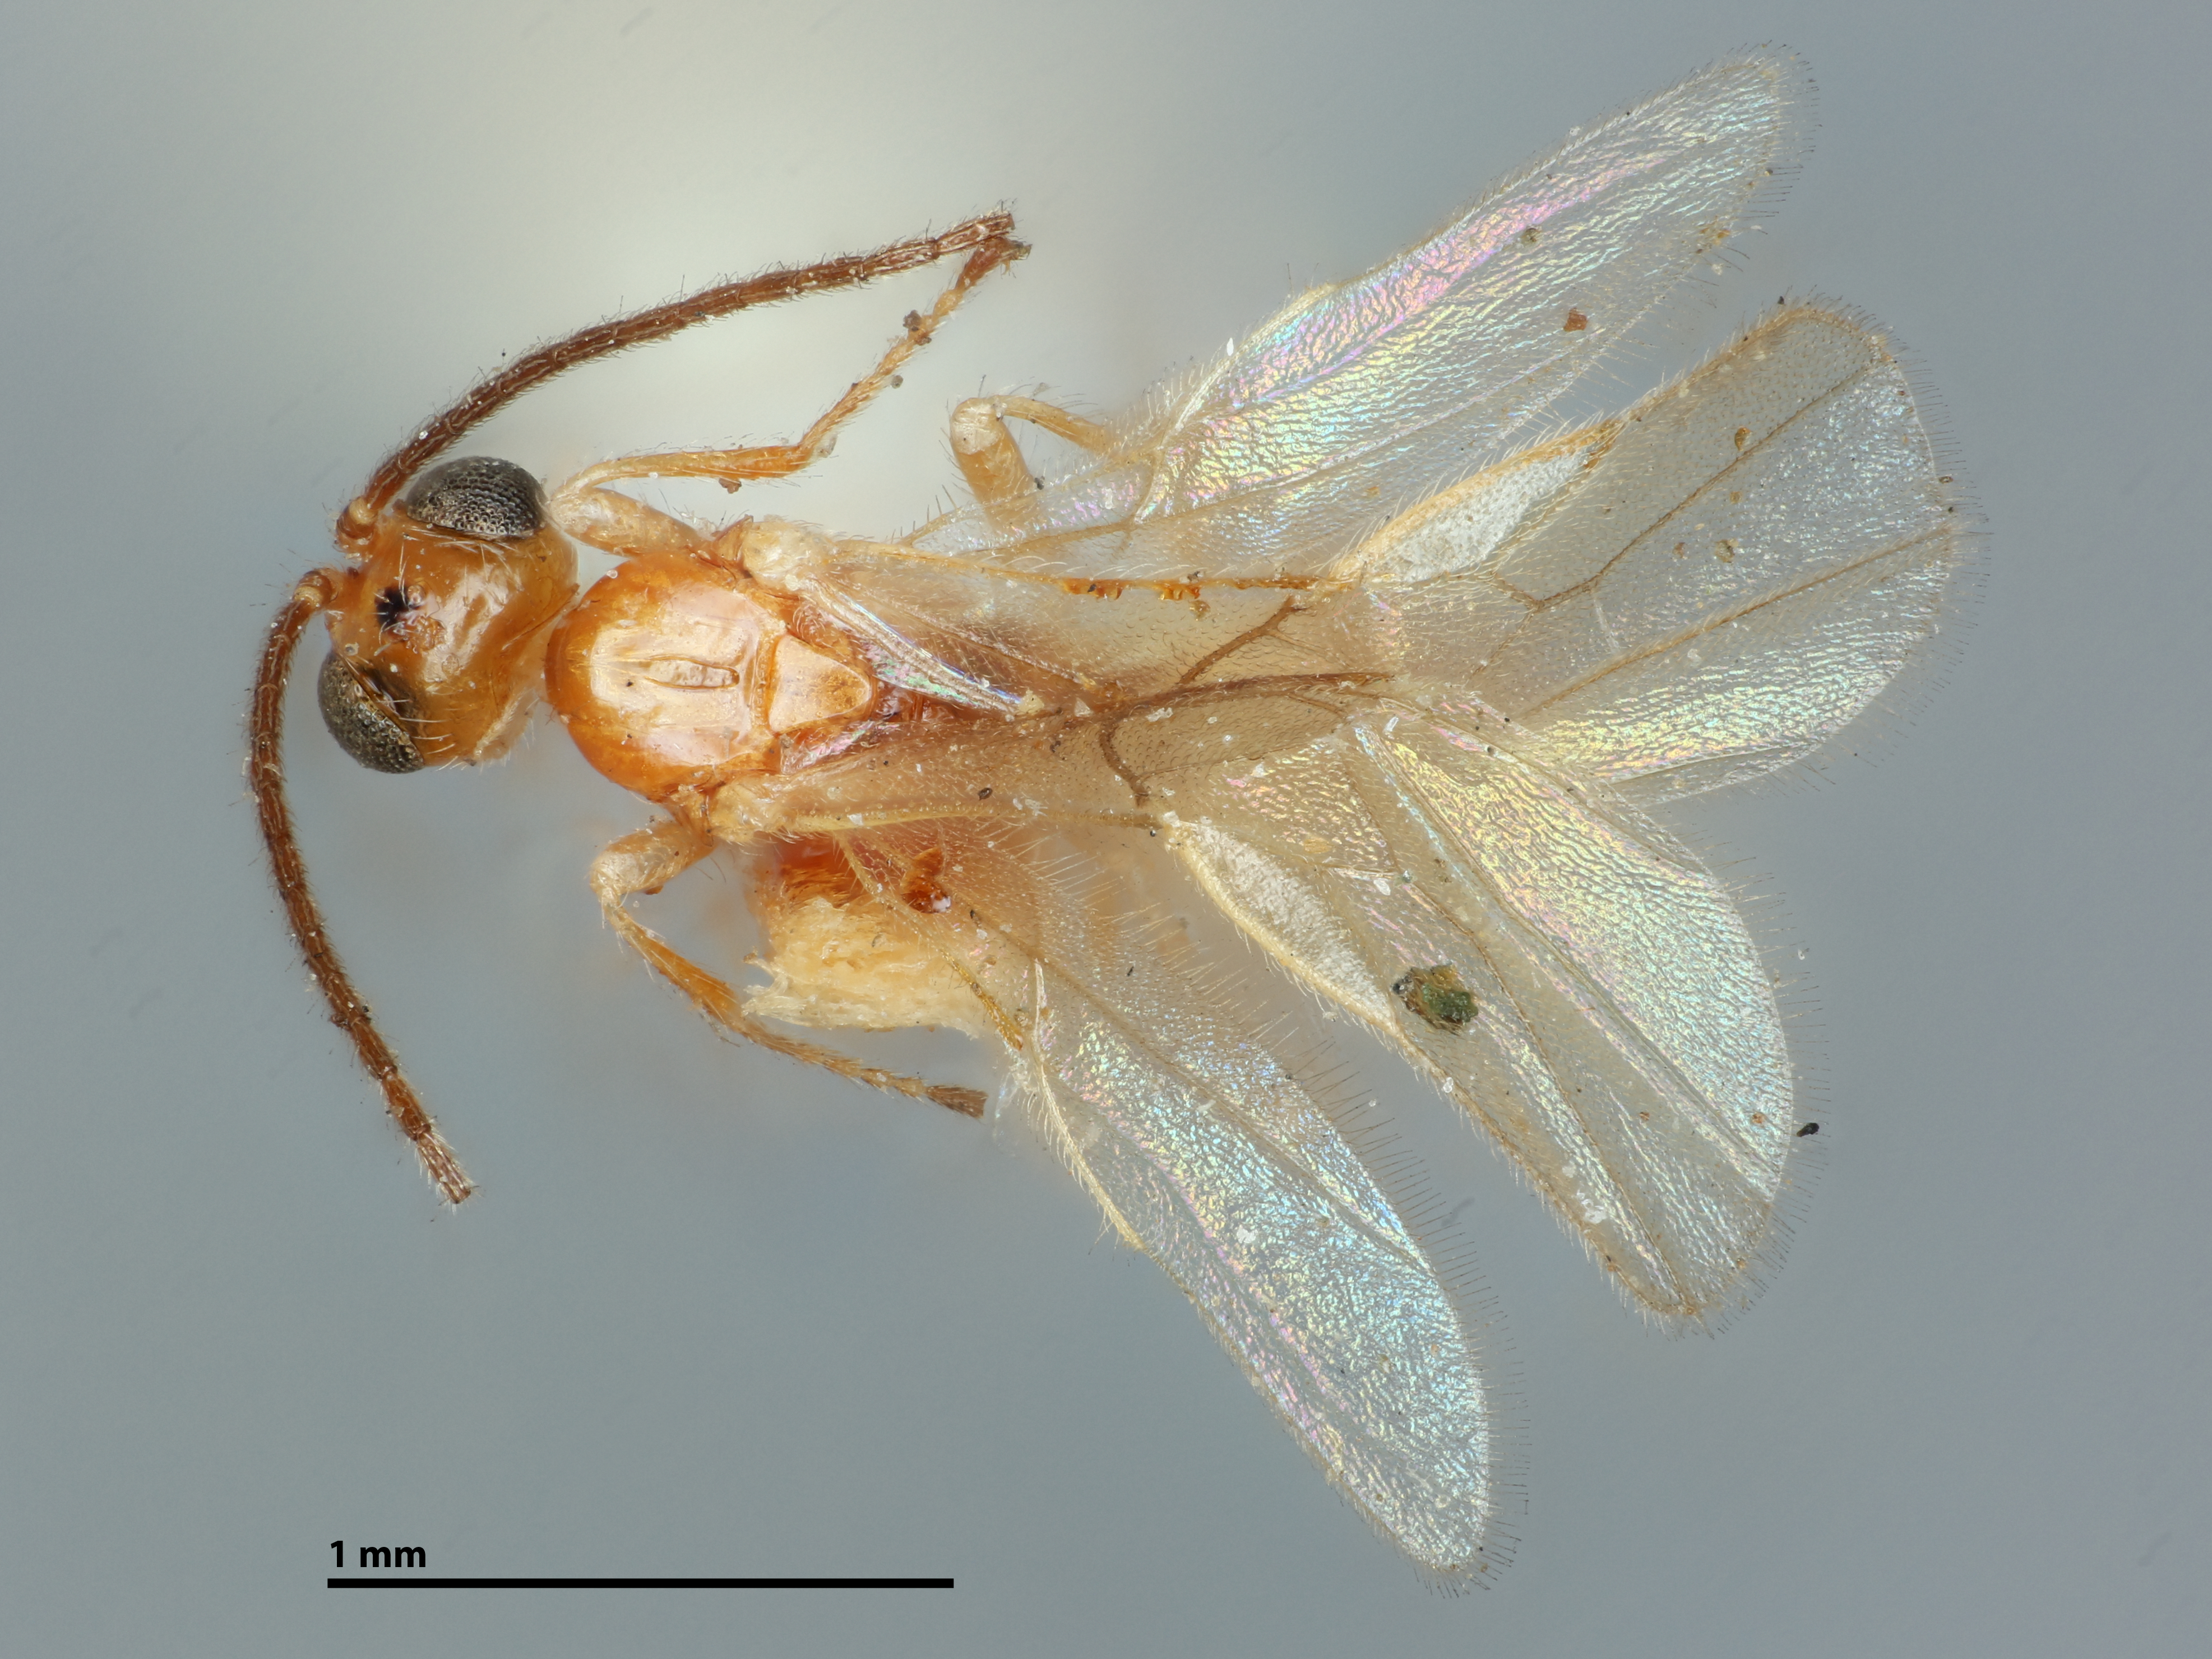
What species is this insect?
Xenobius albipes
